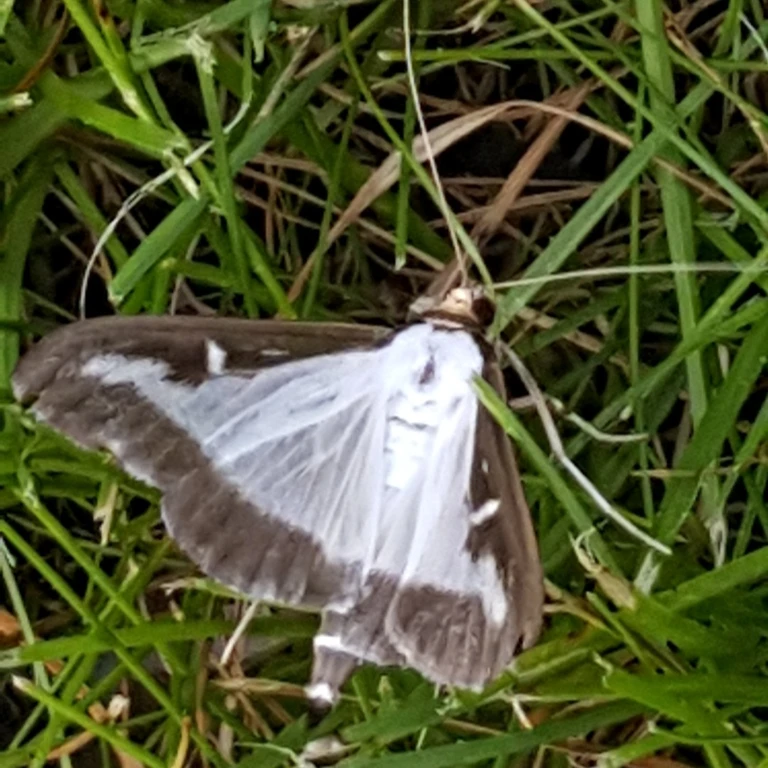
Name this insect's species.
Cydalima perspectalis
